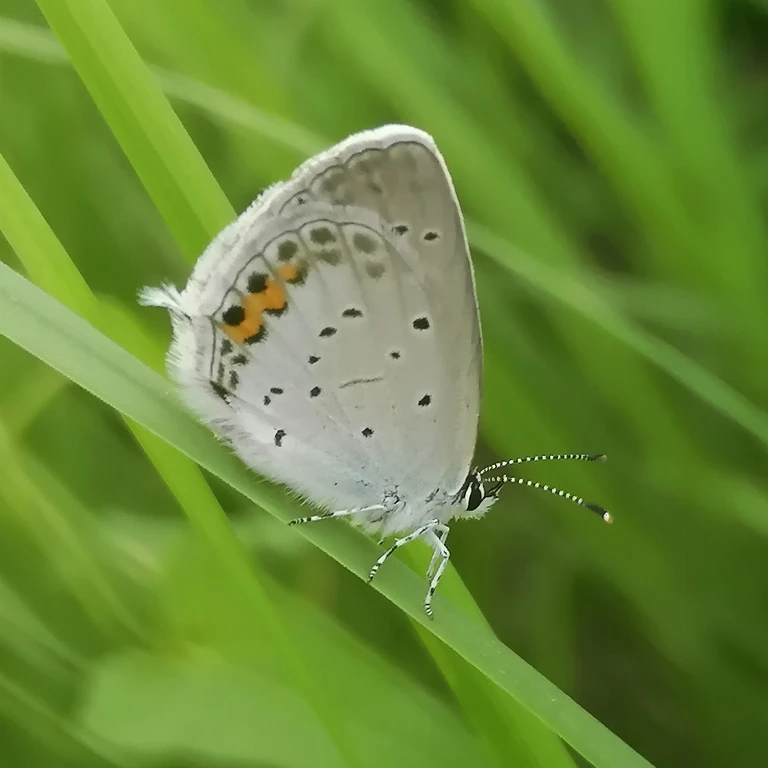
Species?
Cupido argiades (also Elkalyce argiades)
